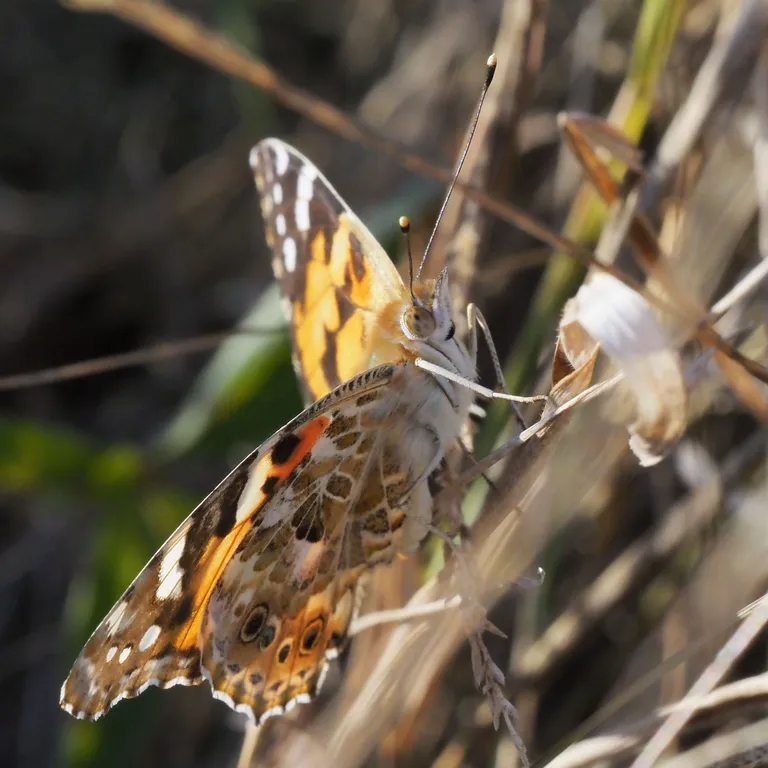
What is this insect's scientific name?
Vanessa cardui
